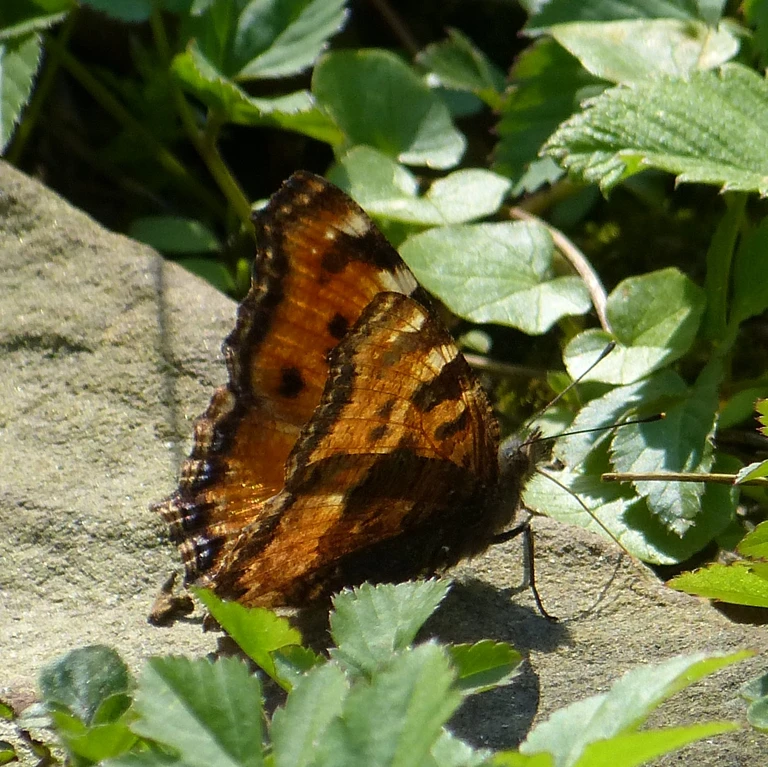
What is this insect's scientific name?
Nymphalis polychloros
